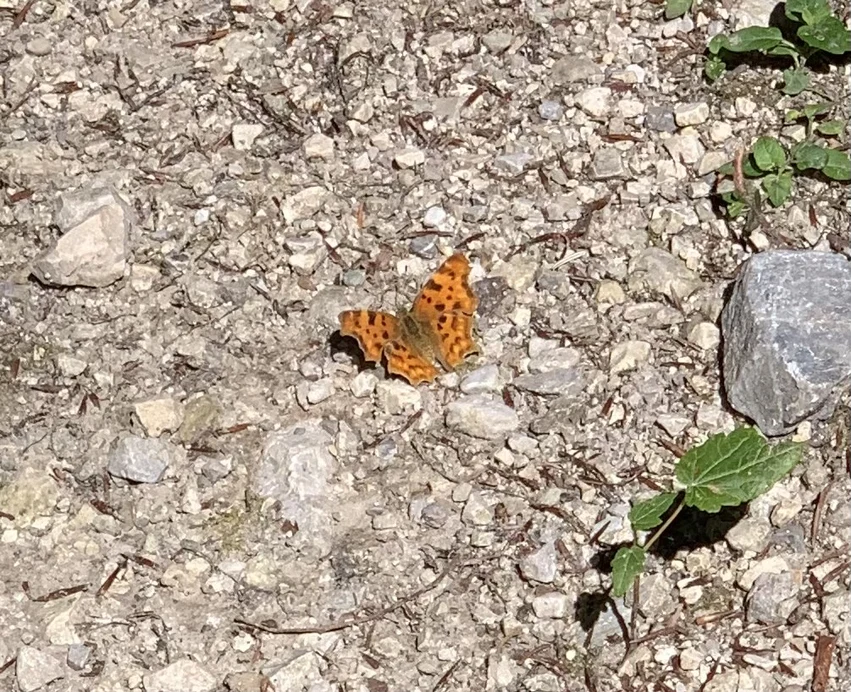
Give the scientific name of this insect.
Polygonia c-album
